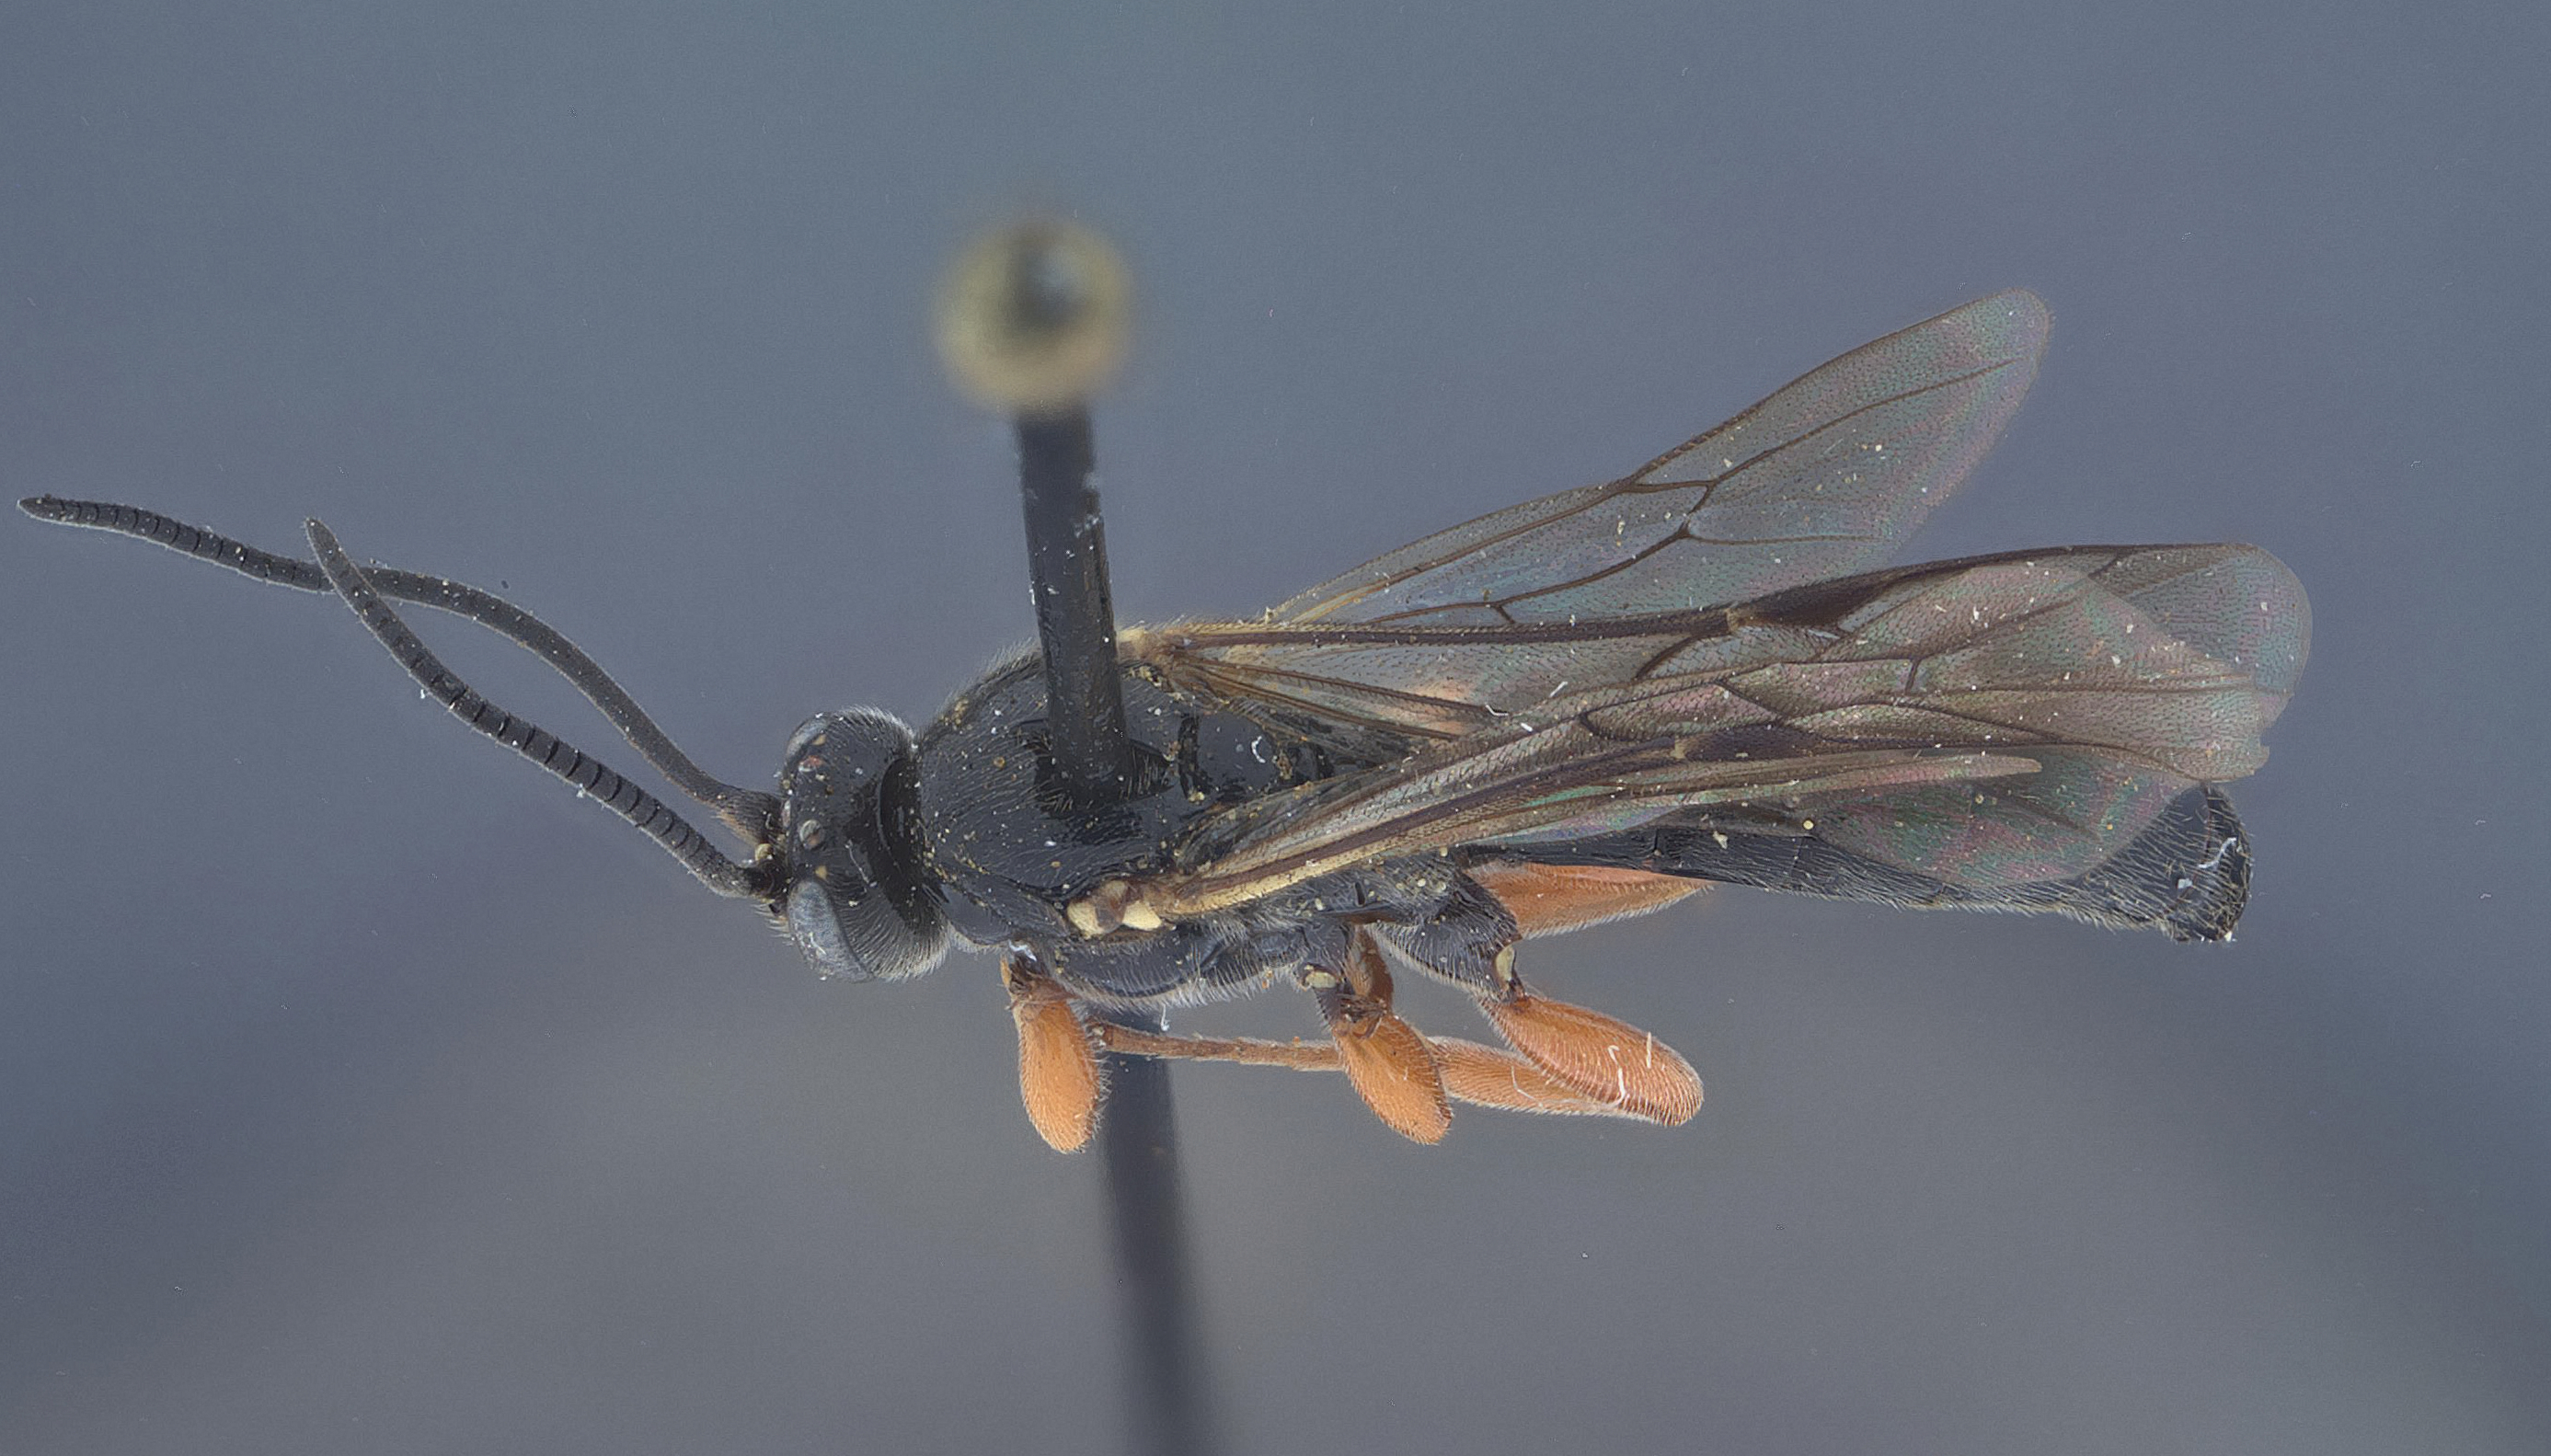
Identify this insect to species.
Exochus mitratus
